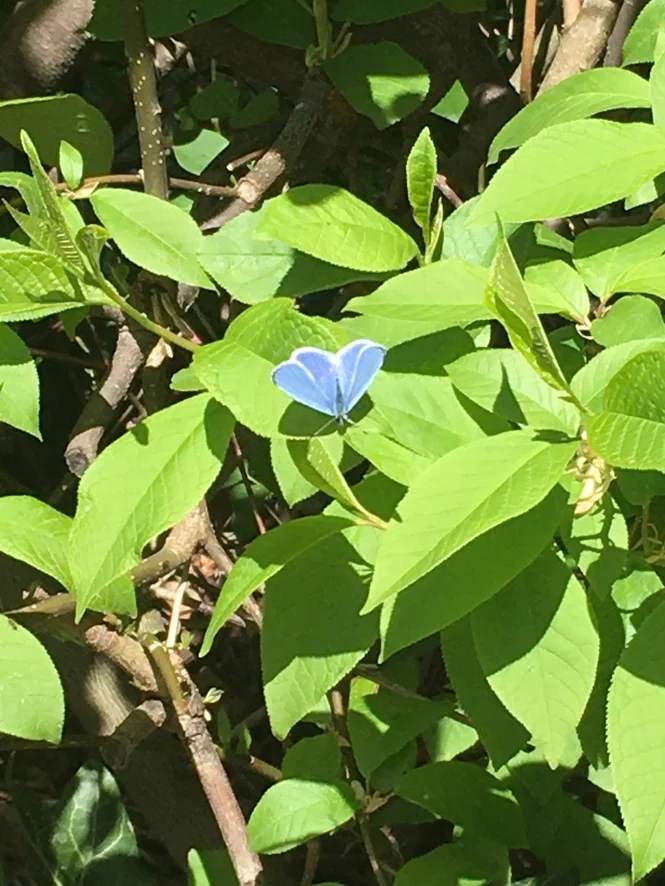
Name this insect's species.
Celastrina argiolus
